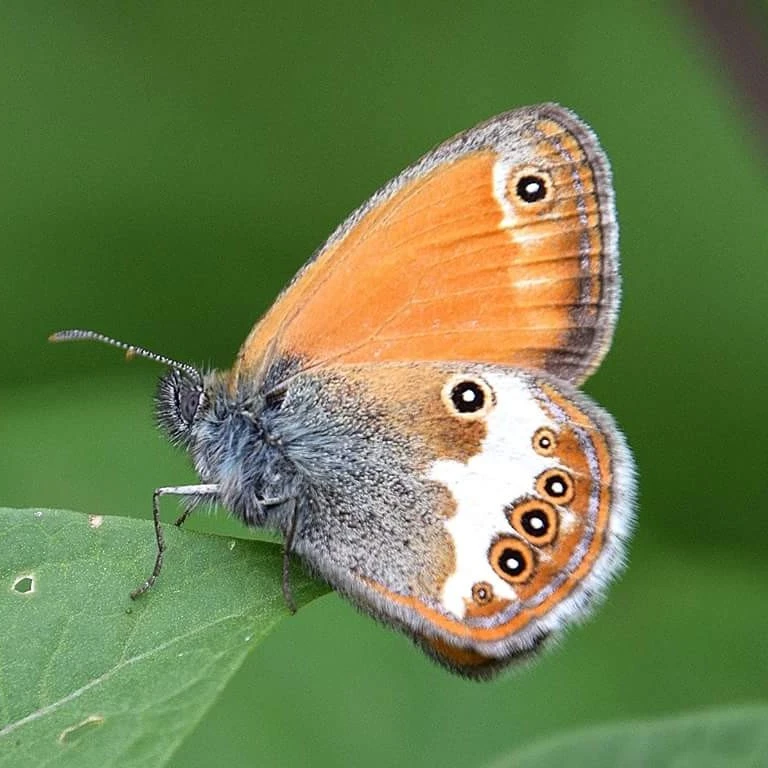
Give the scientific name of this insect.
Coenonympha arcania
